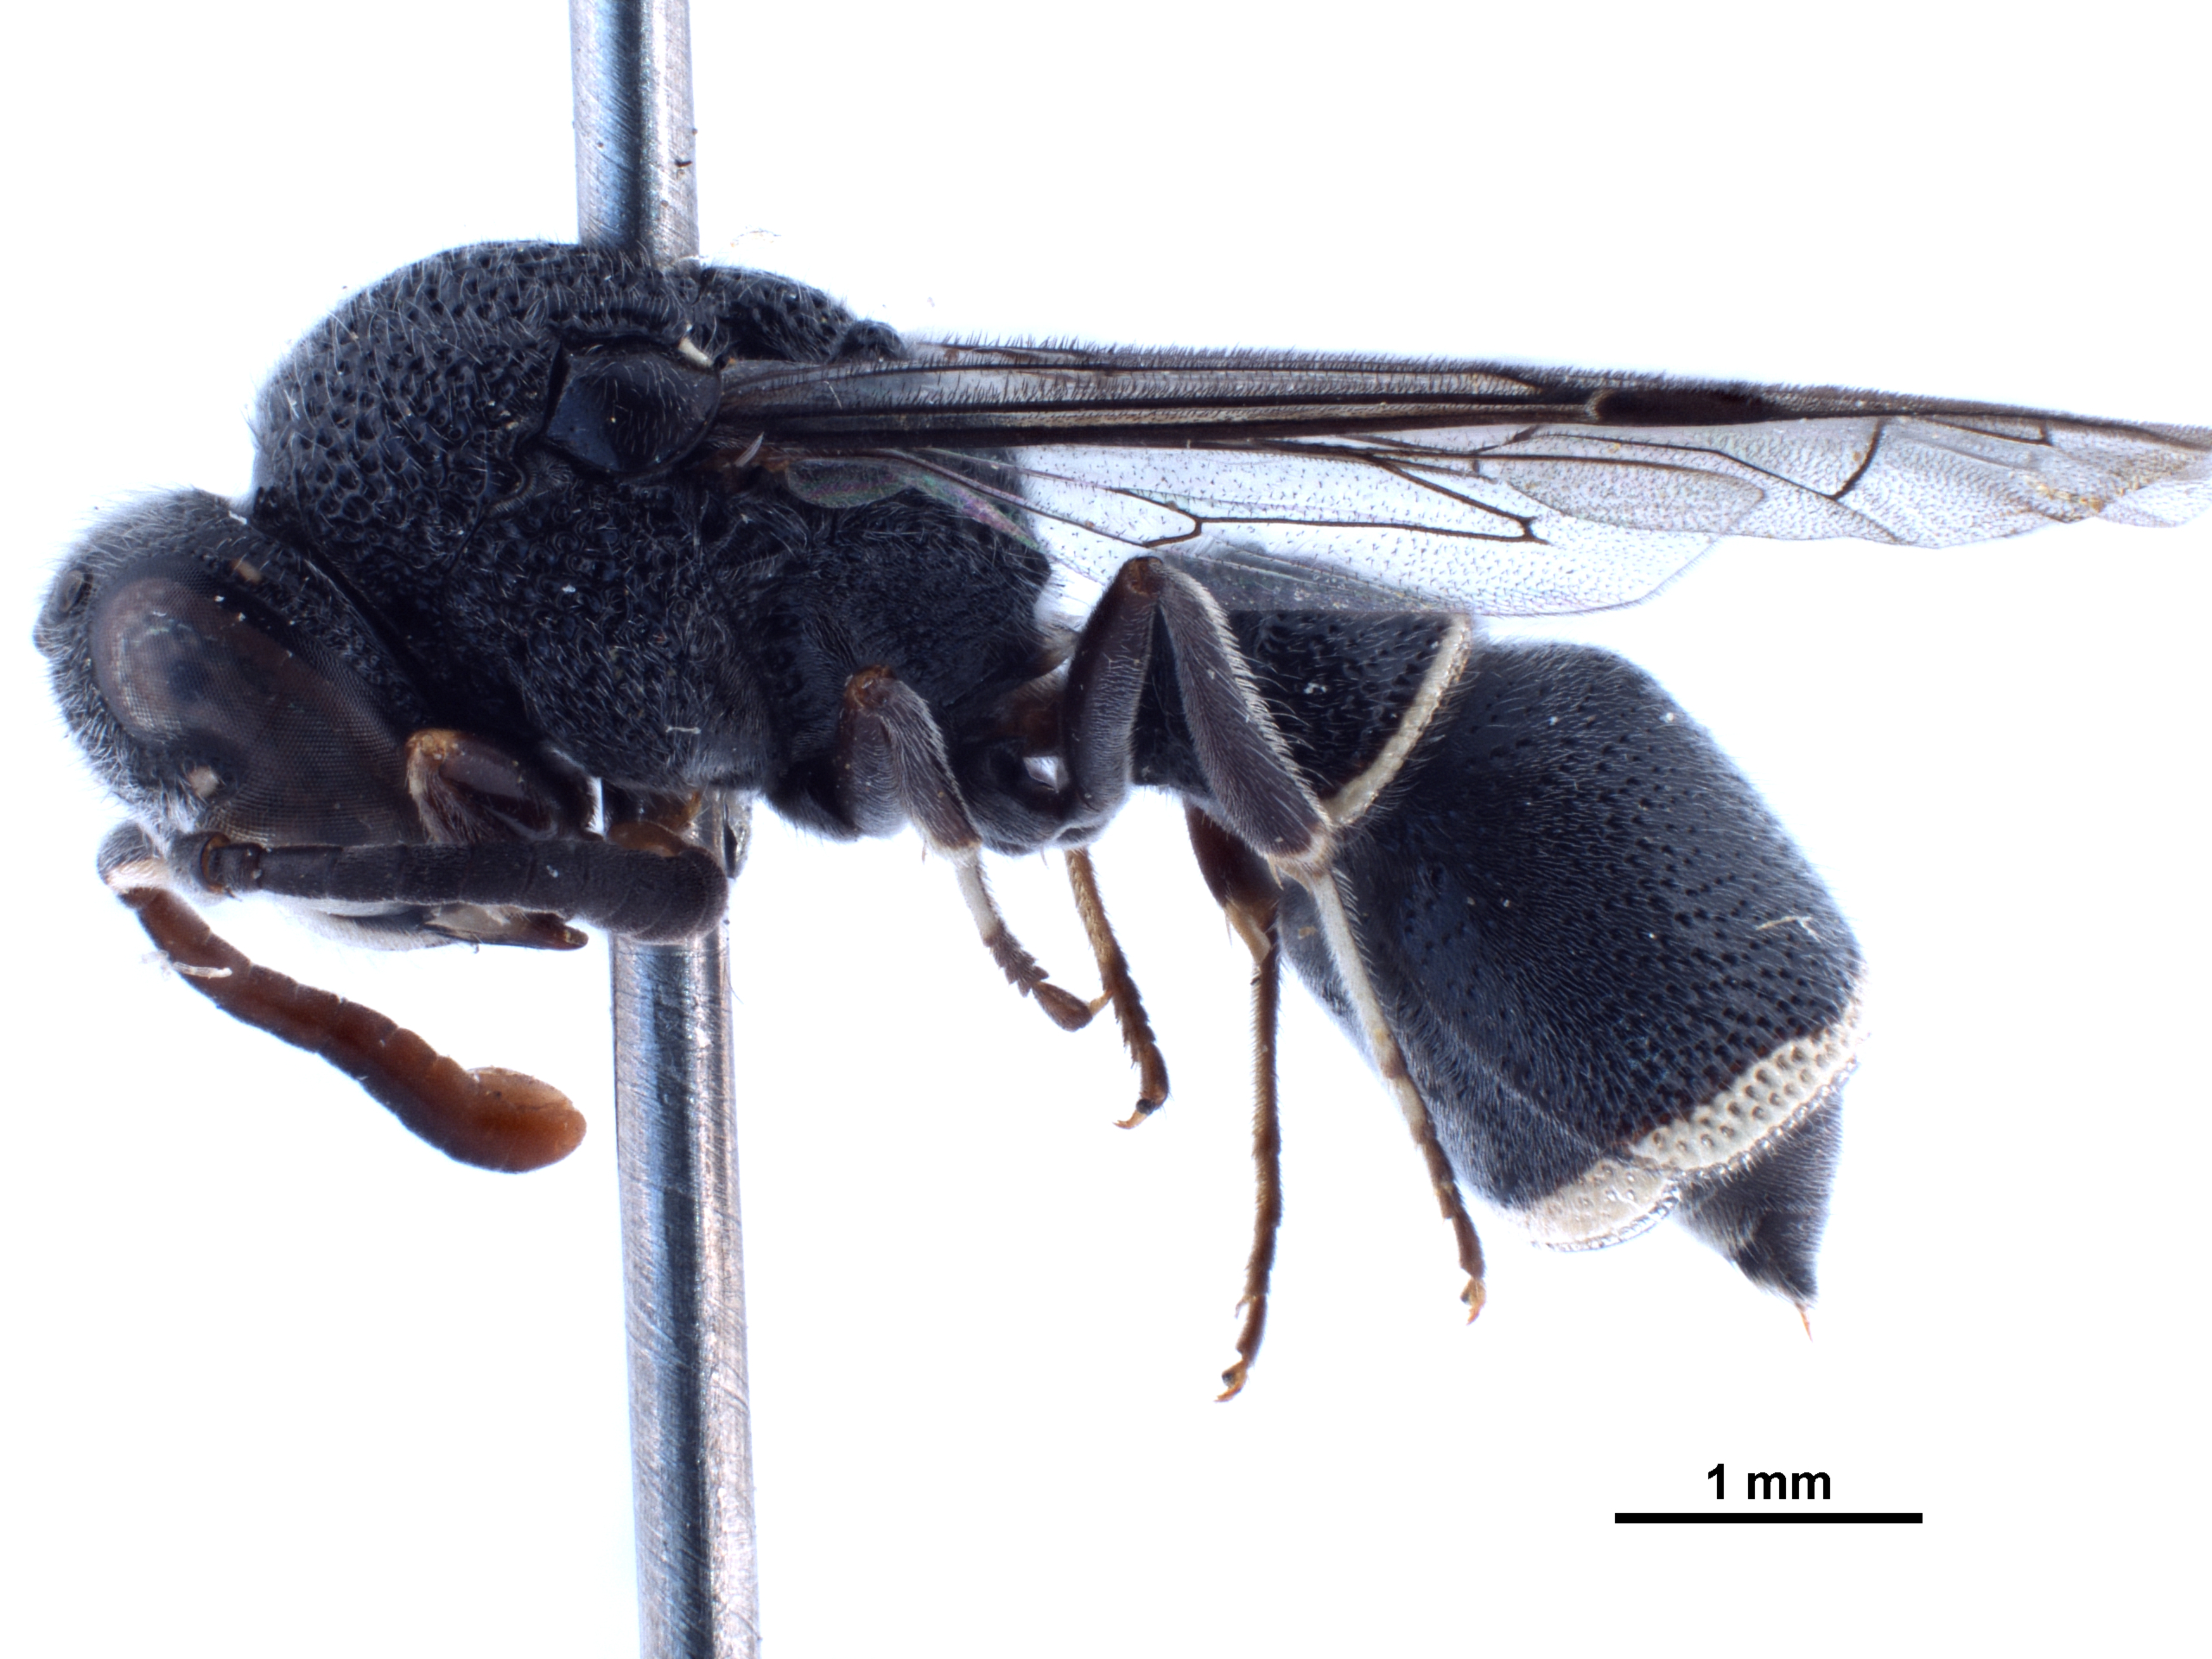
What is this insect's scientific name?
Subancistrocerus sichelii
